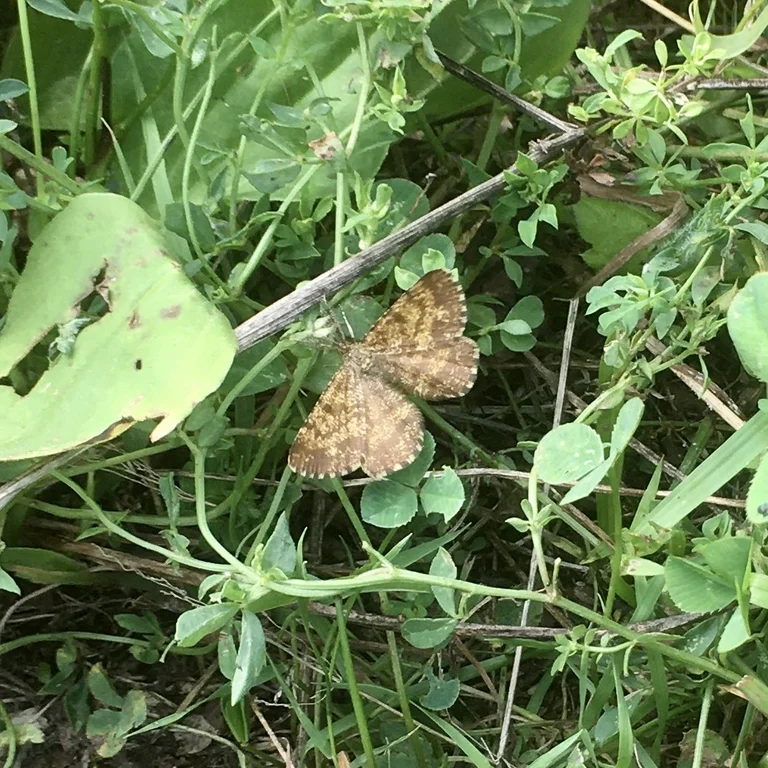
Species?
Ematurga atomaria
